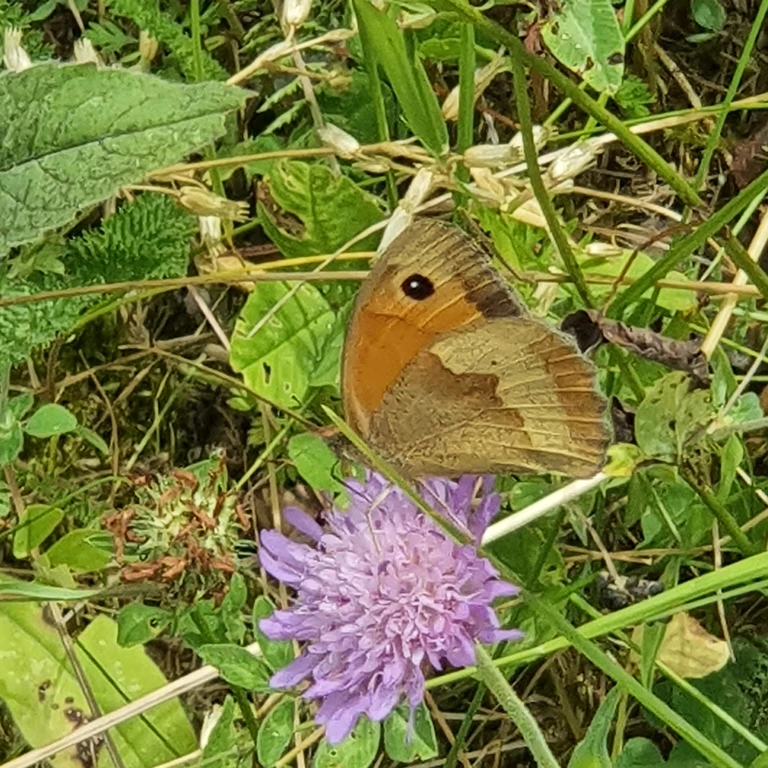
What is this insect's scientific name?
Maniola jurtina
